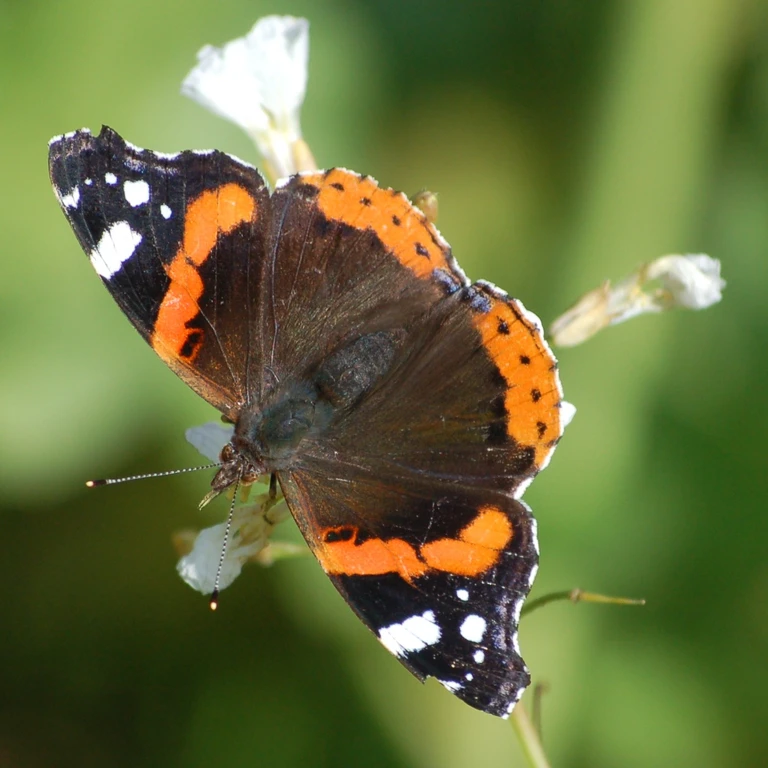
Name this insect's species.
Vanessa atalanta
